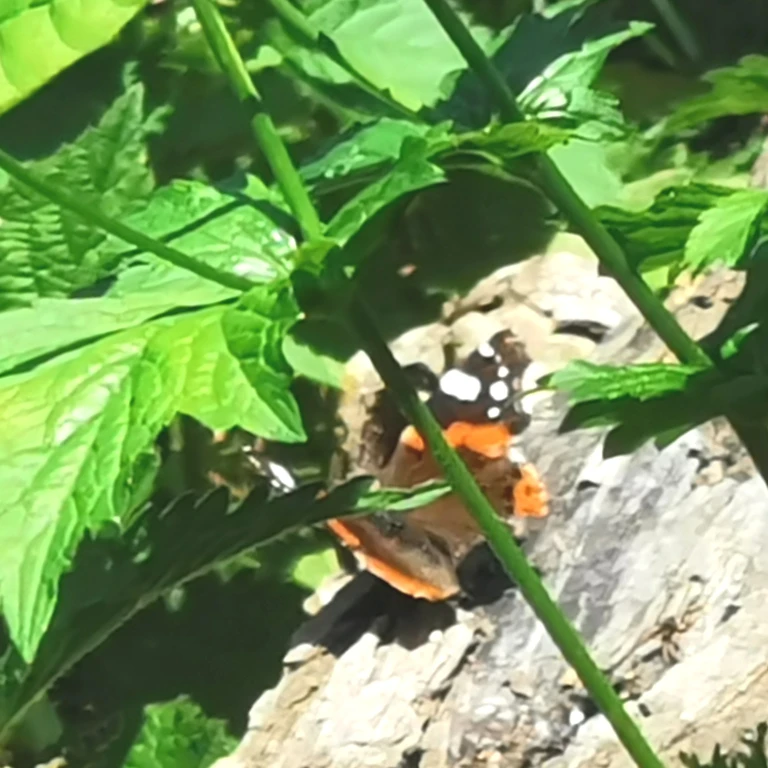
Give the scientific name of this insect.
Vanessa atalanta
